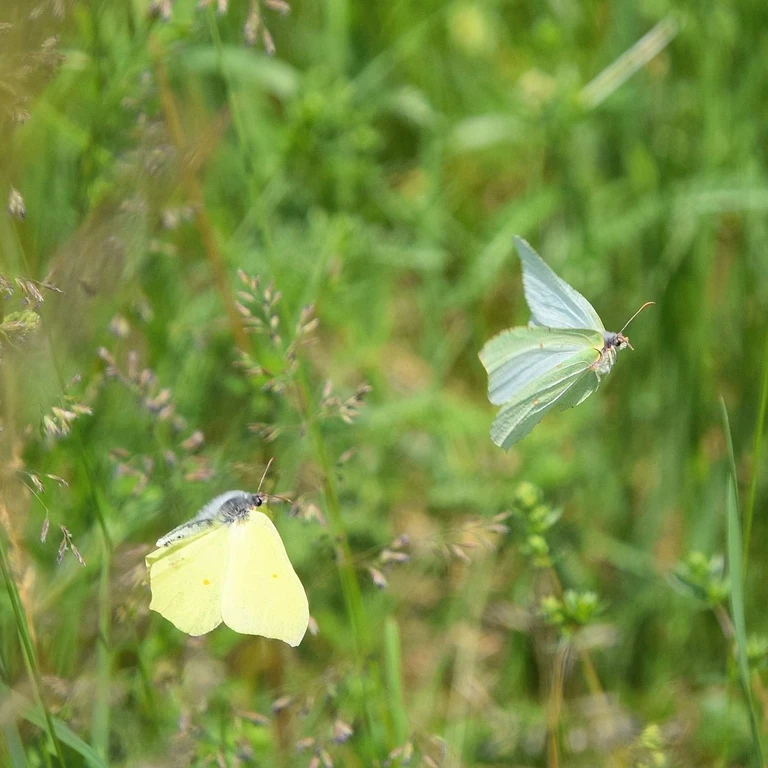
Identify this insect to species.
Gonepteryx rhamni
